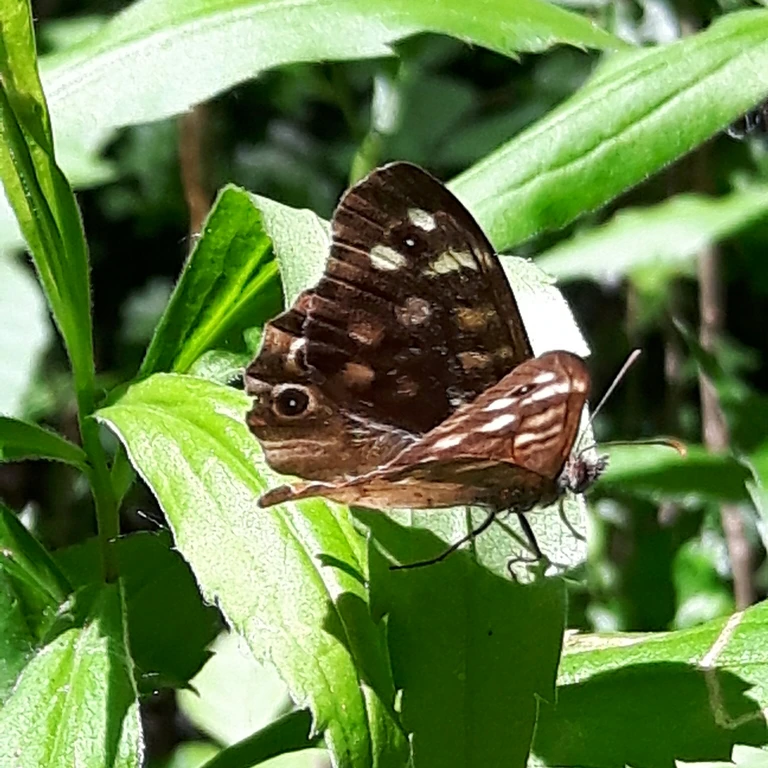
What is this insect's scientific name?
Pararge aegeria
